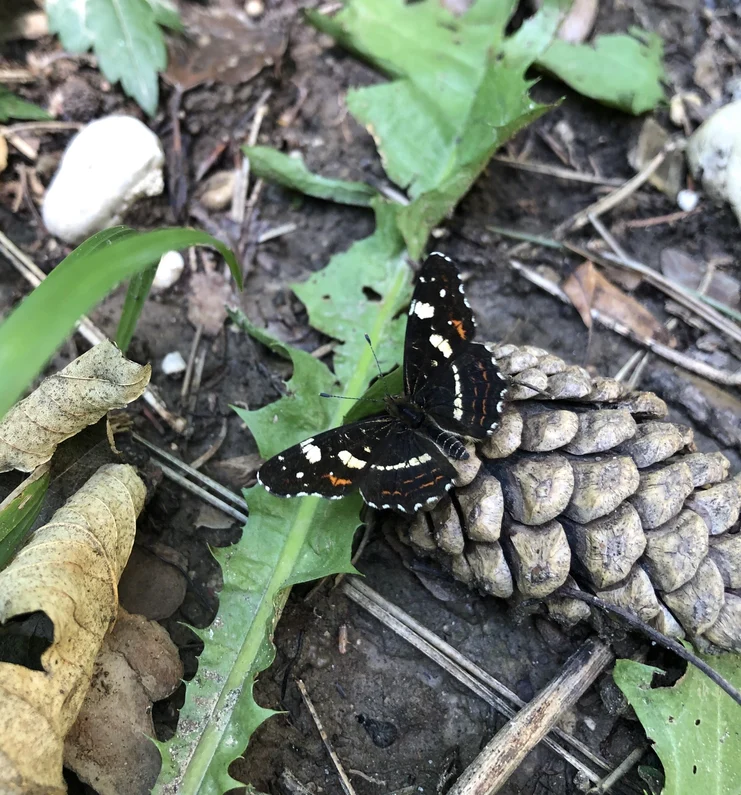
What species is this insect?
Araschnia levana
